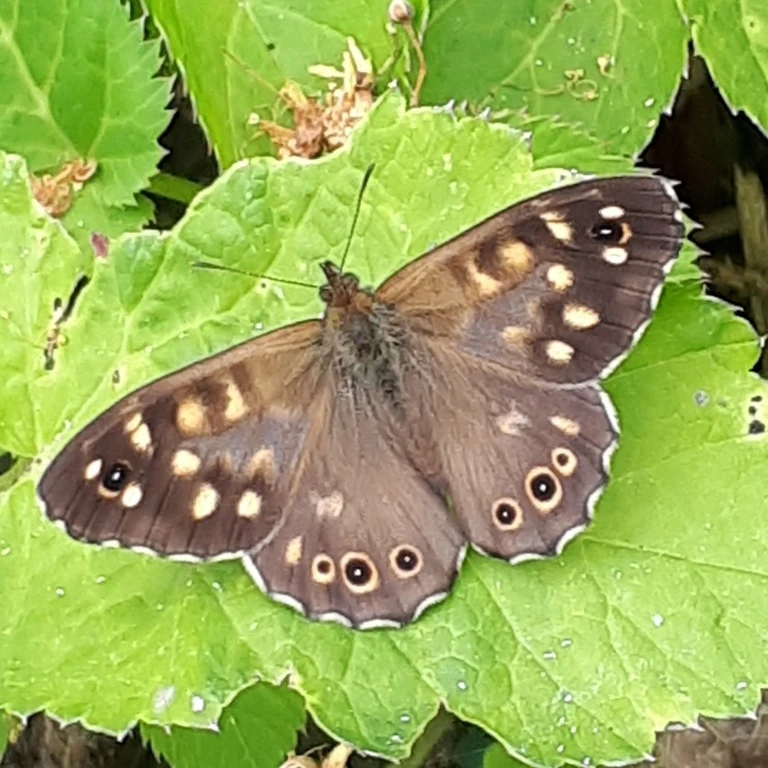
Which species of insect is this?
Pararge aegeria
